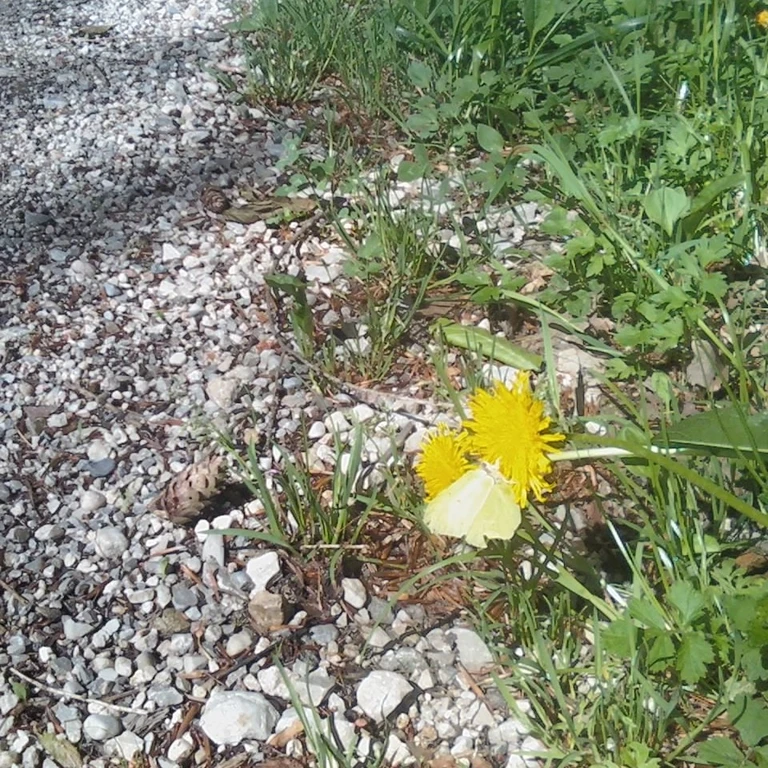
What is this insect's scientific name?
Gonepteryx rhamni
